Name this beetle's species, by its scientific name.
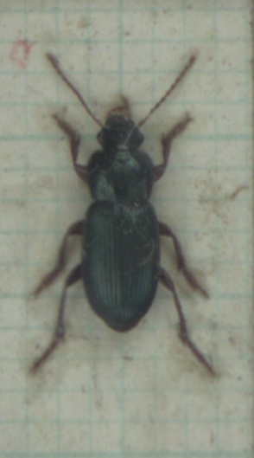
Ophonus azureus
